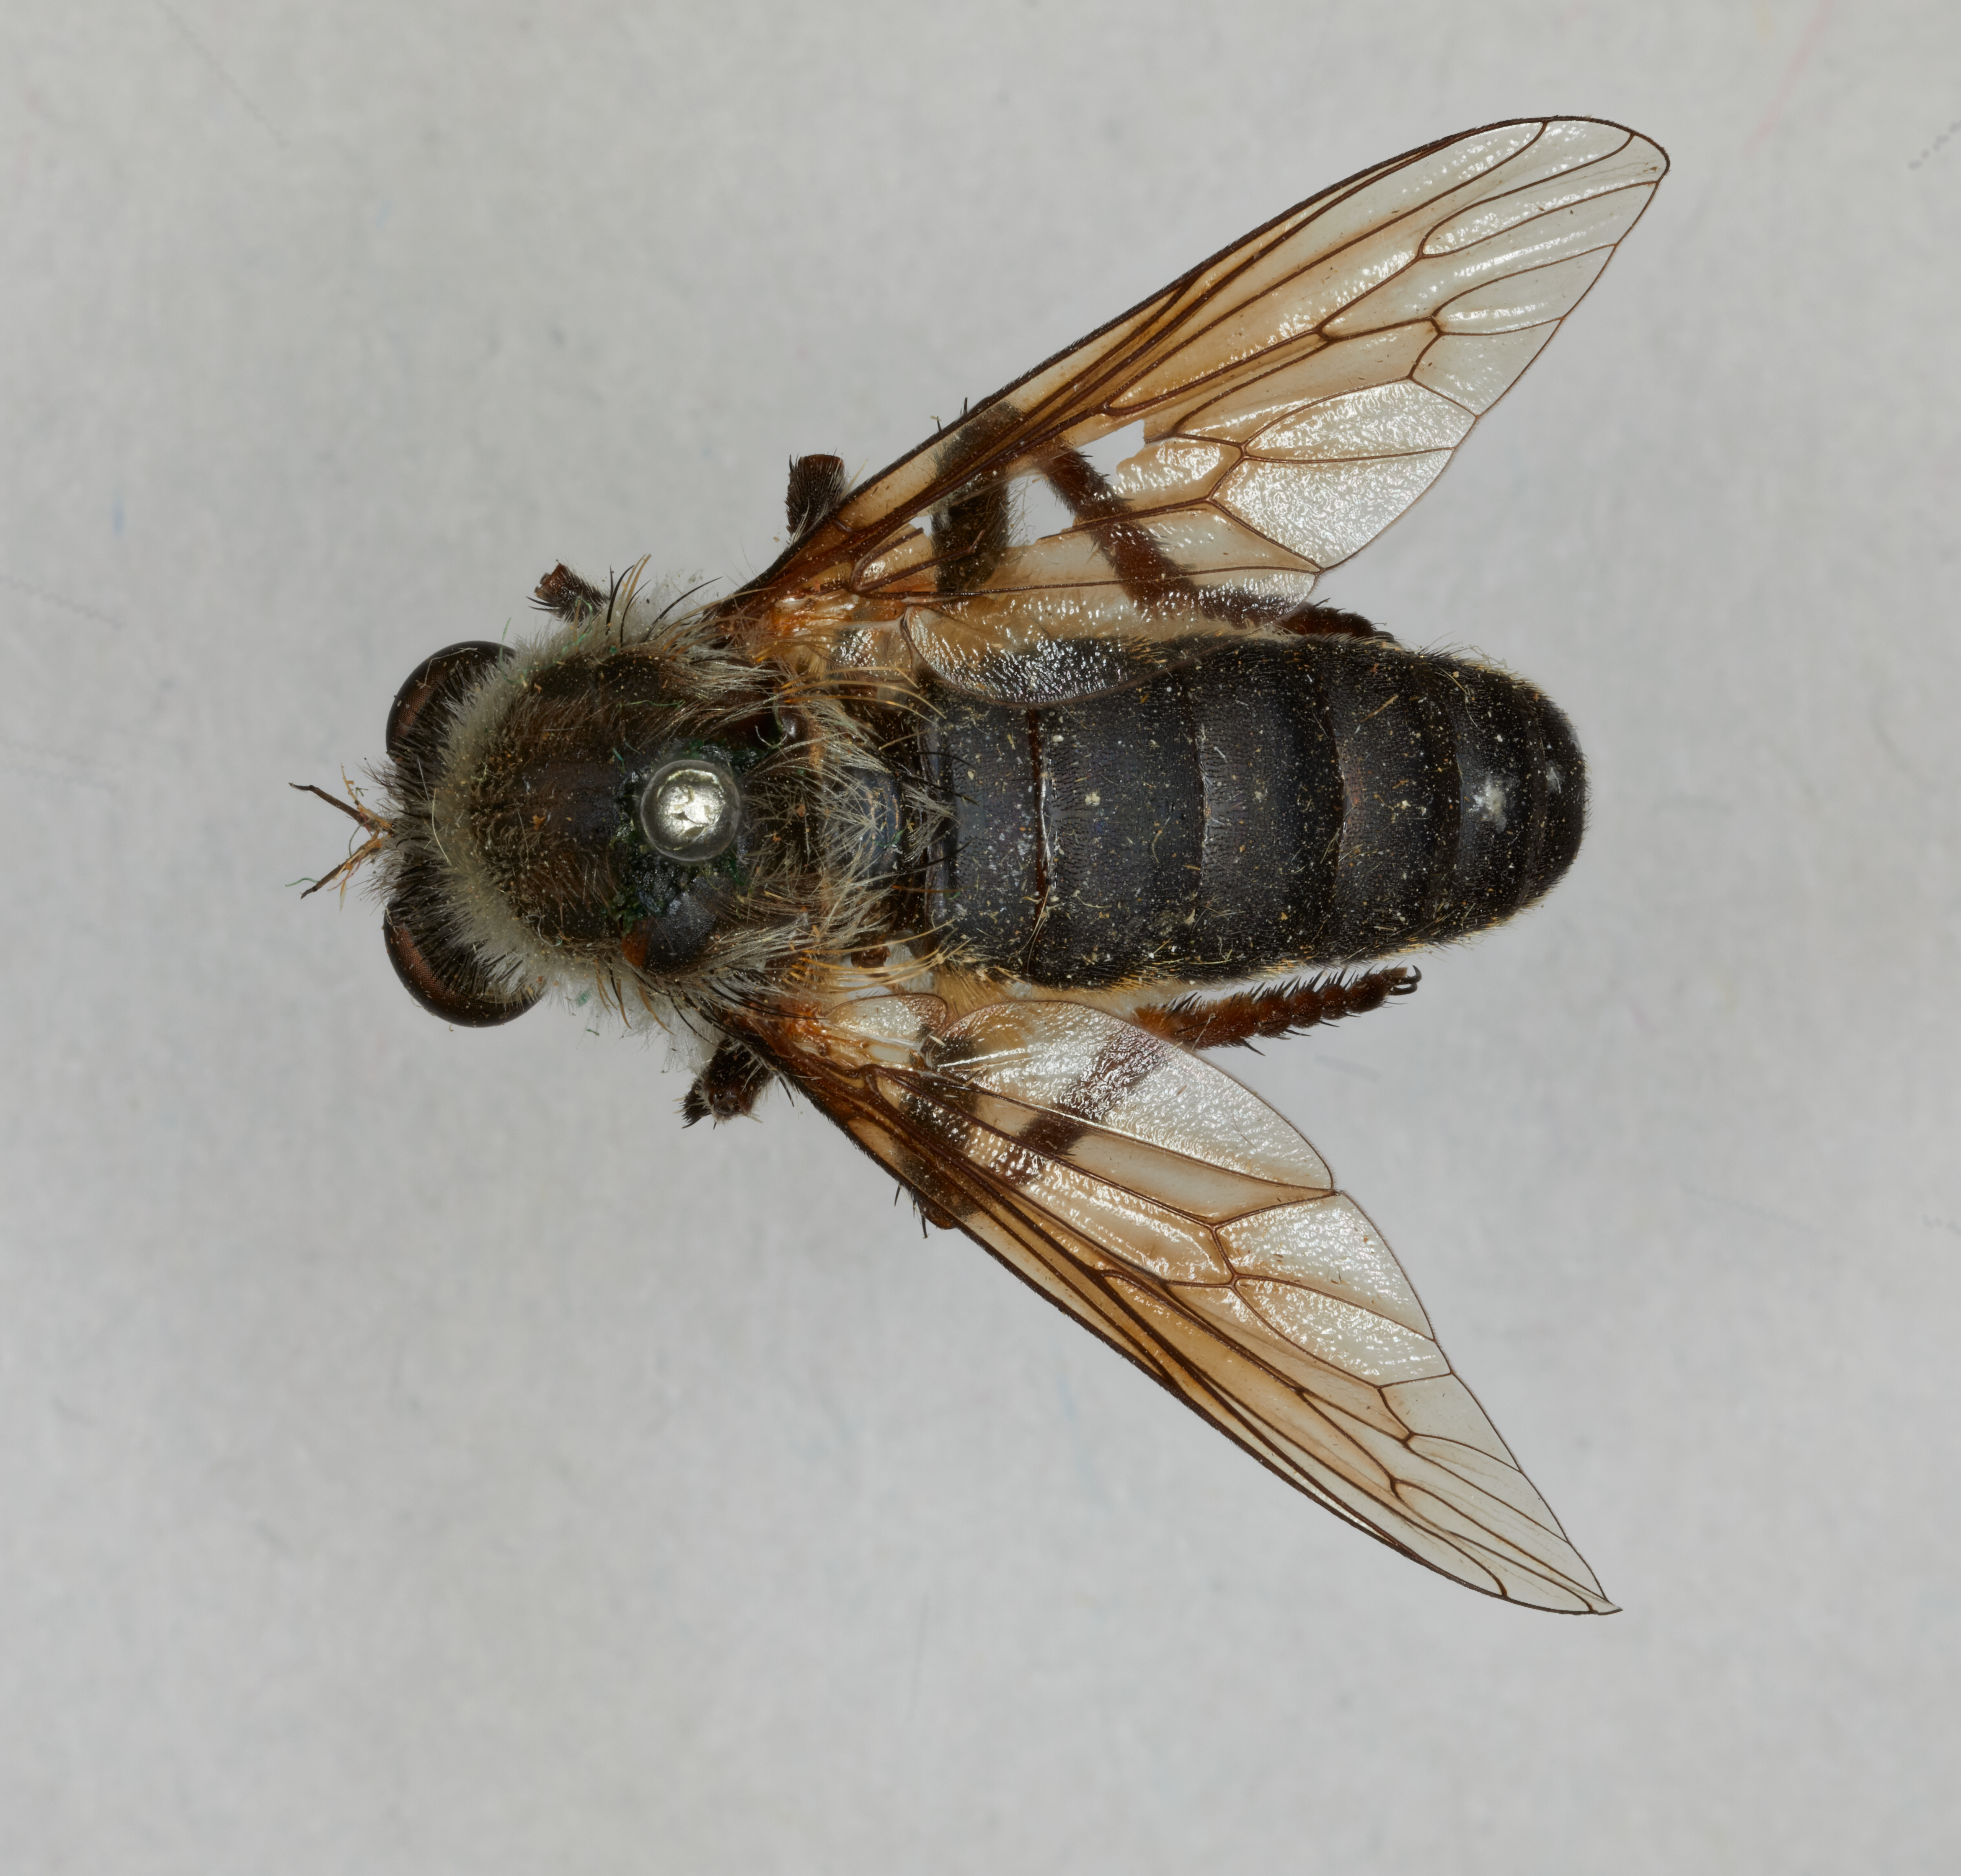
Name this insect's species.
Anisopogon ludius
